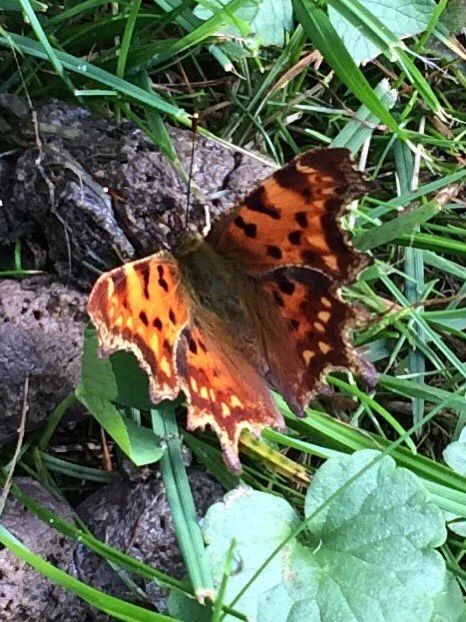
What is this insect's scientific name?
Polygonia c-album
